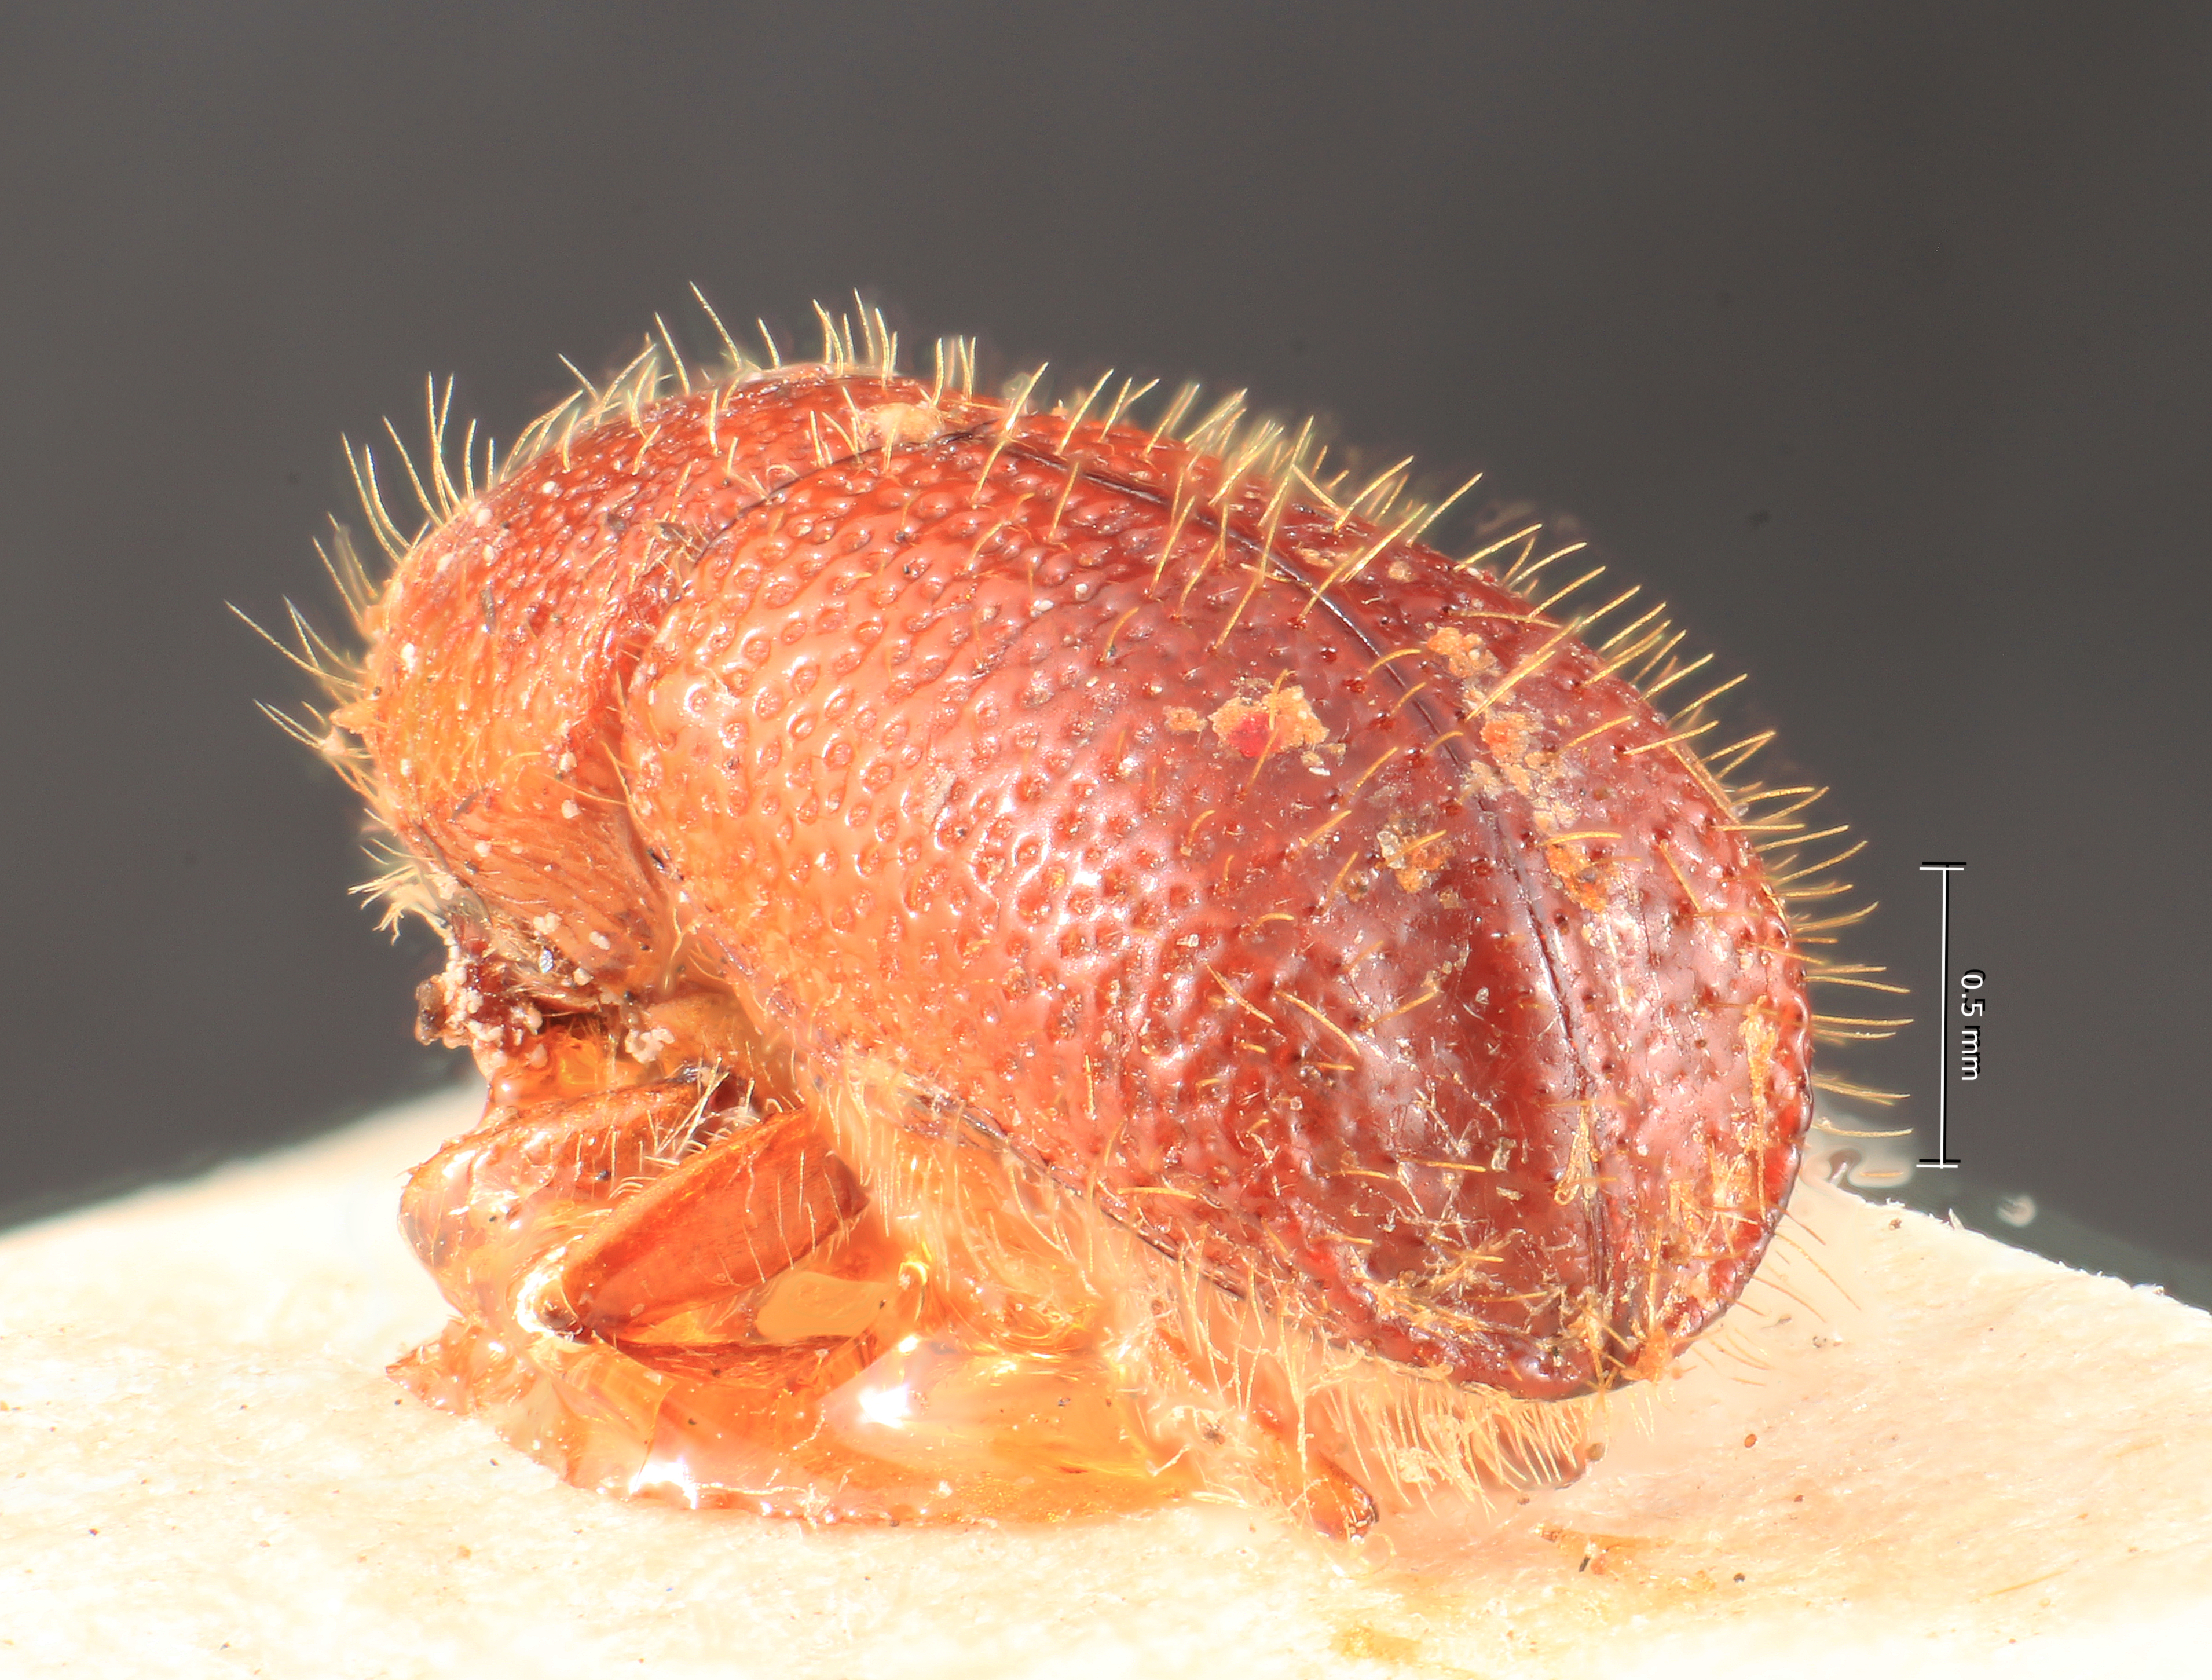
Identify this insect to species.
Dryocoetes aethiopicus
